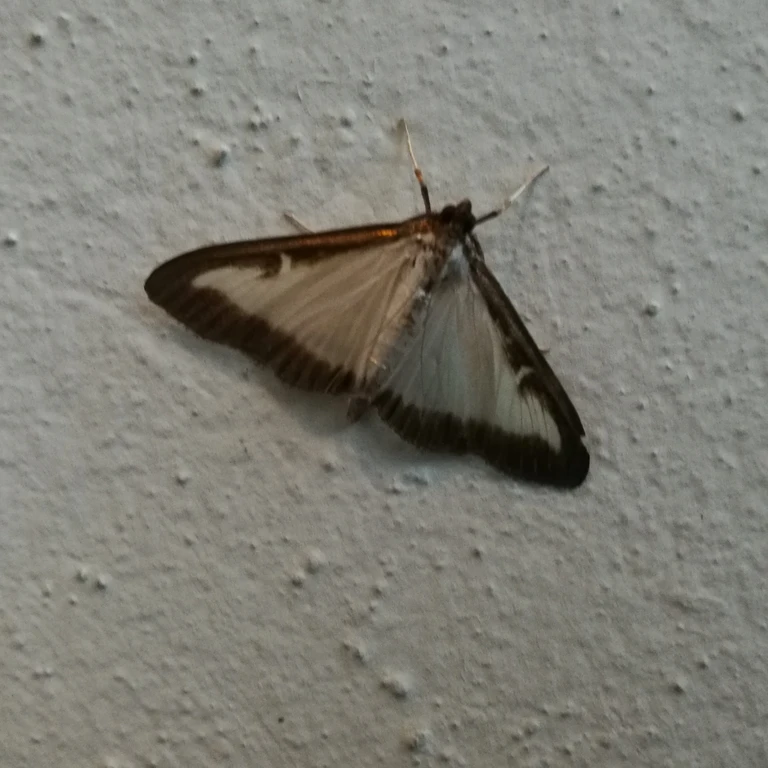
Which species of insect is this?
Cydalima perspectalis
